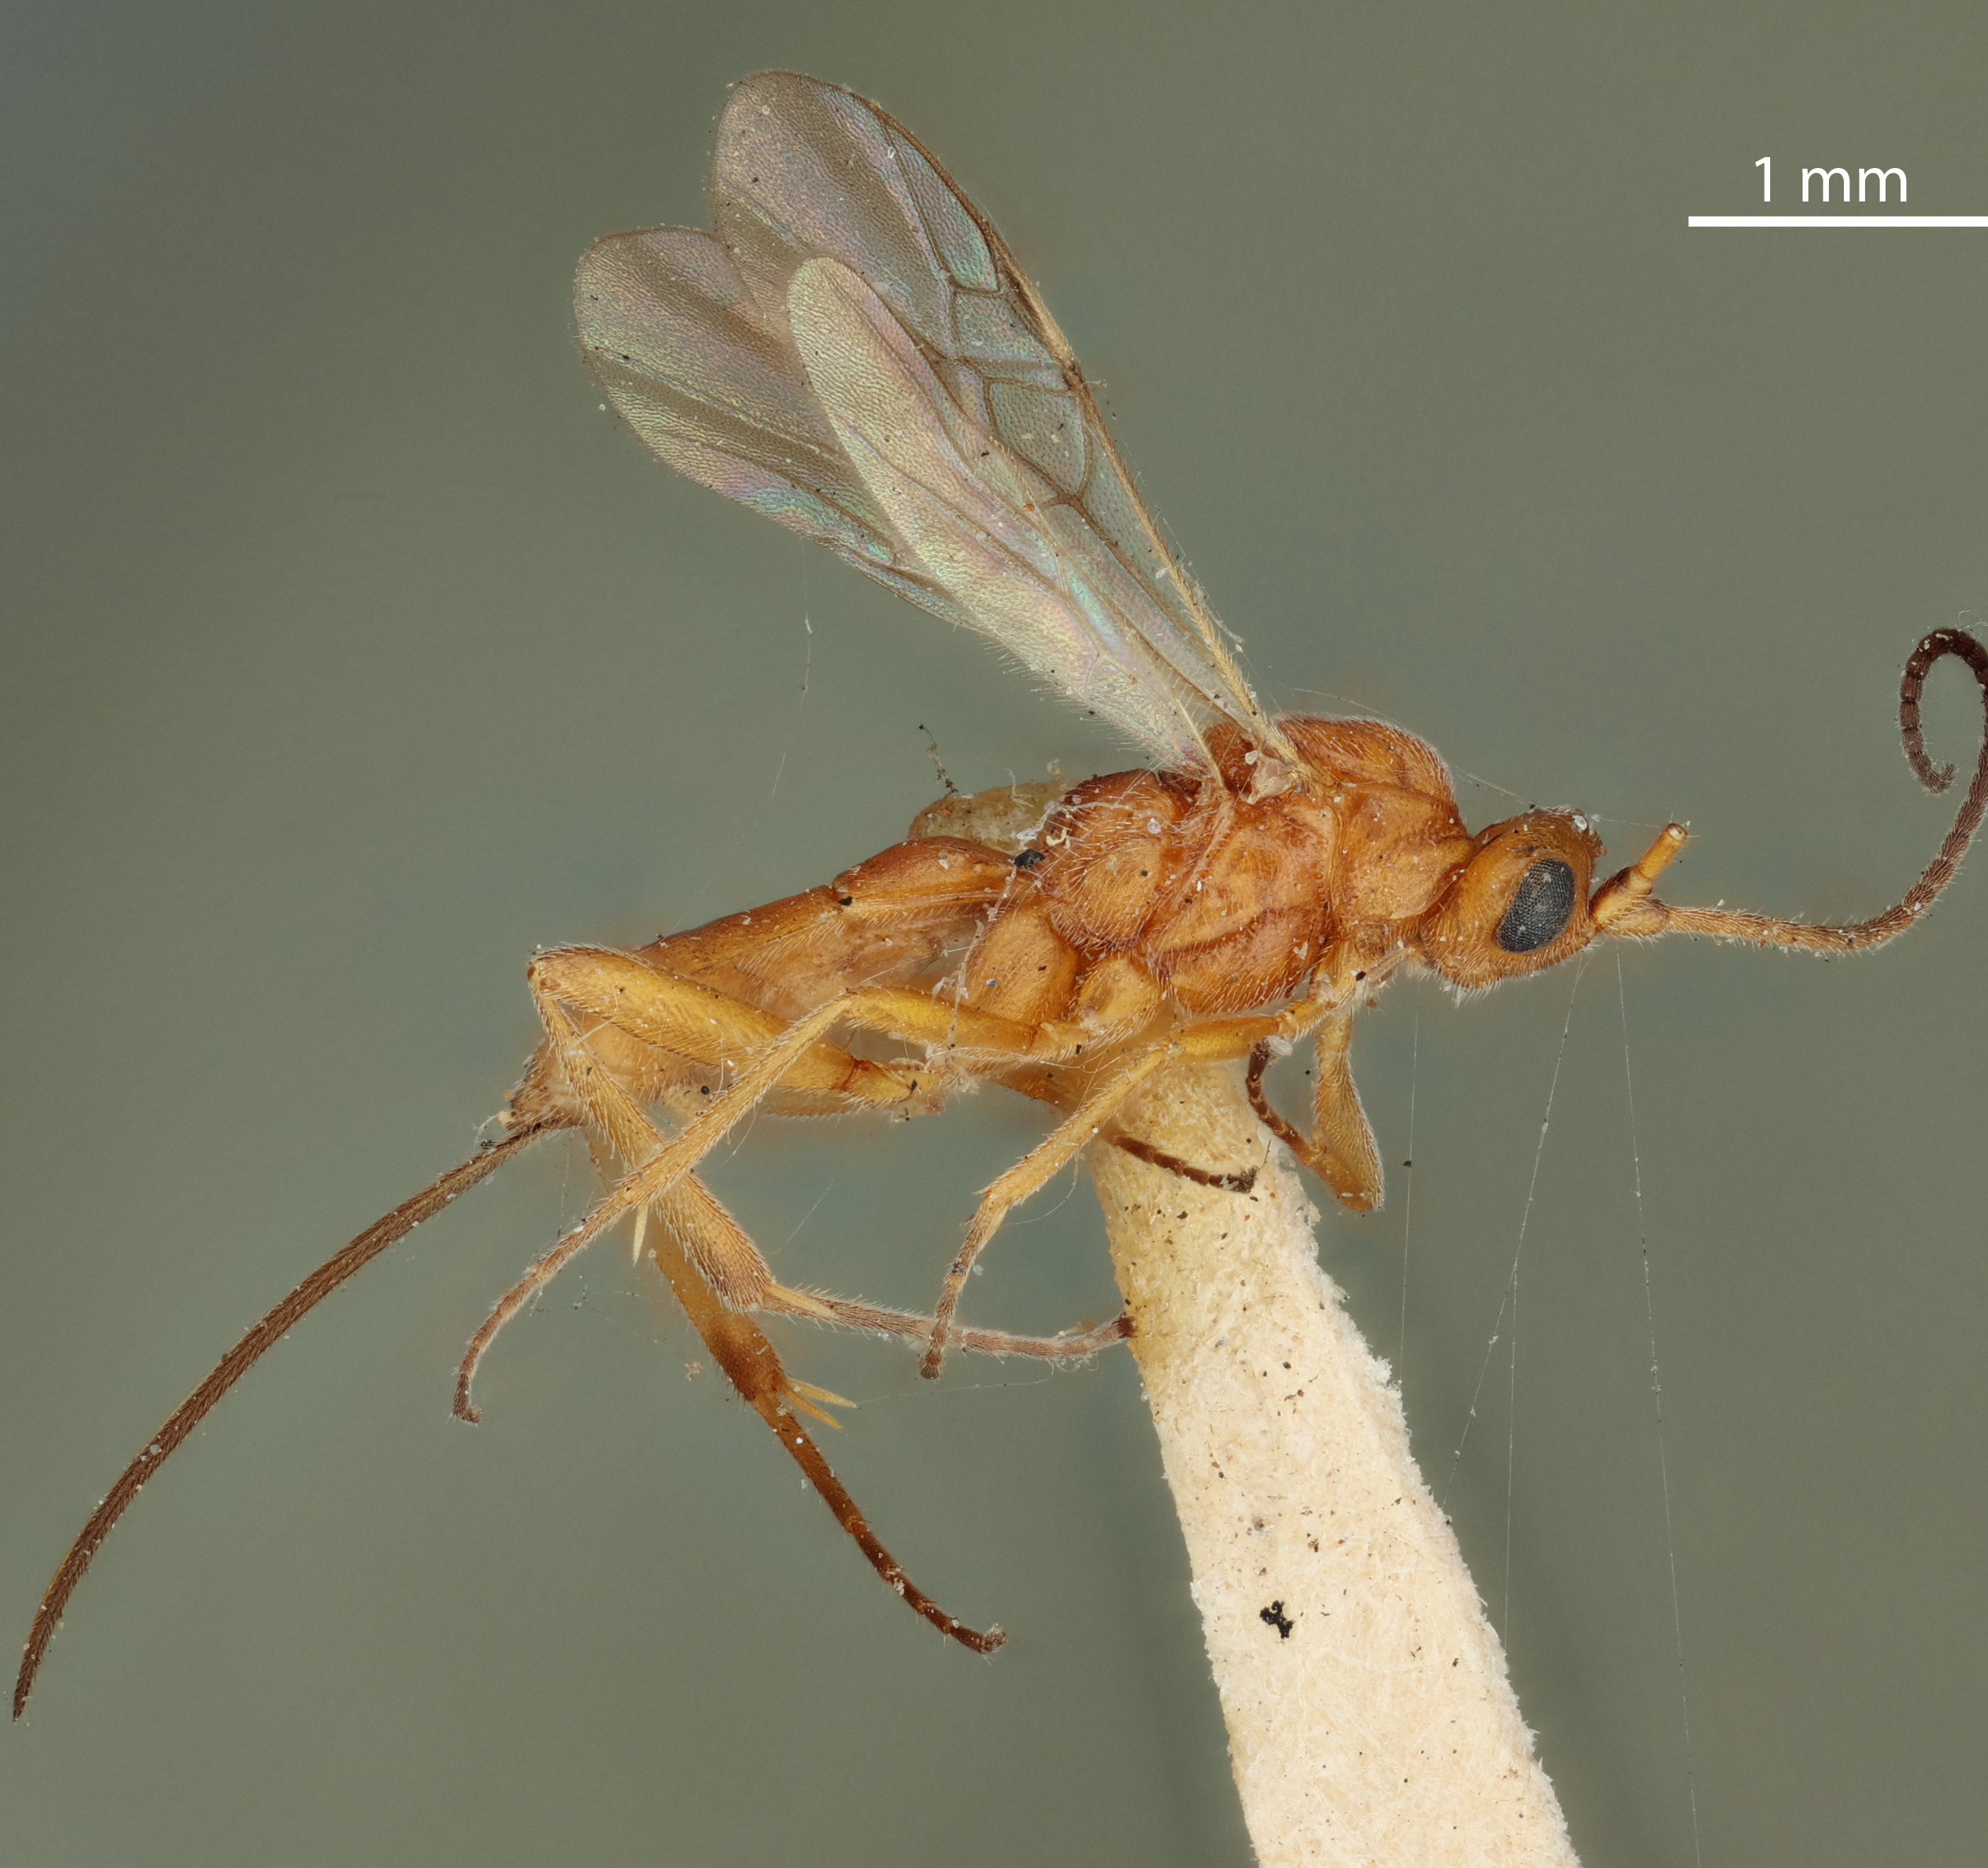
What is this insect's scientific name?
Orgilus gelechiavora
